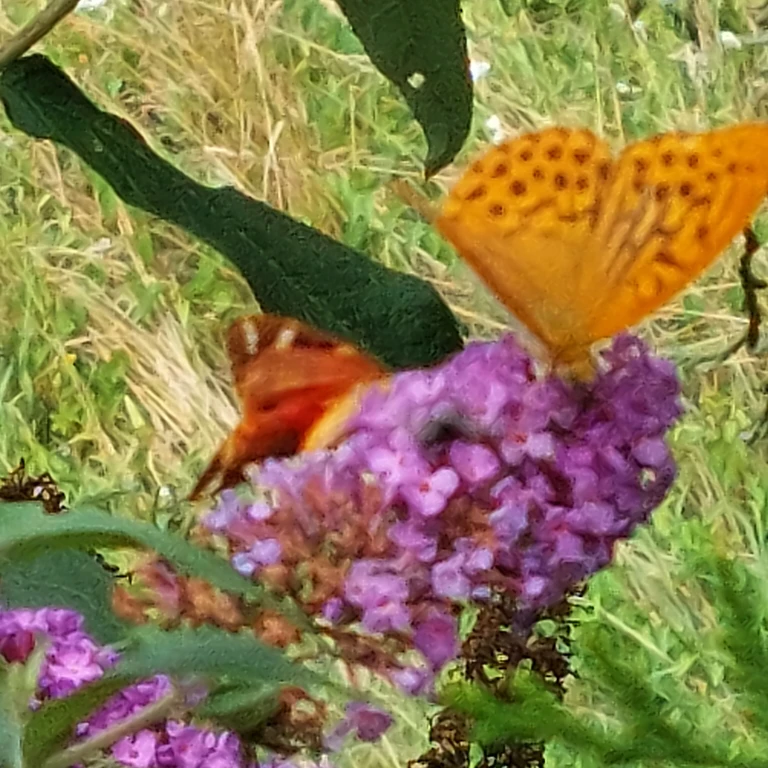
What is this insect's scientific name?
Euplagia quadripunctaria
